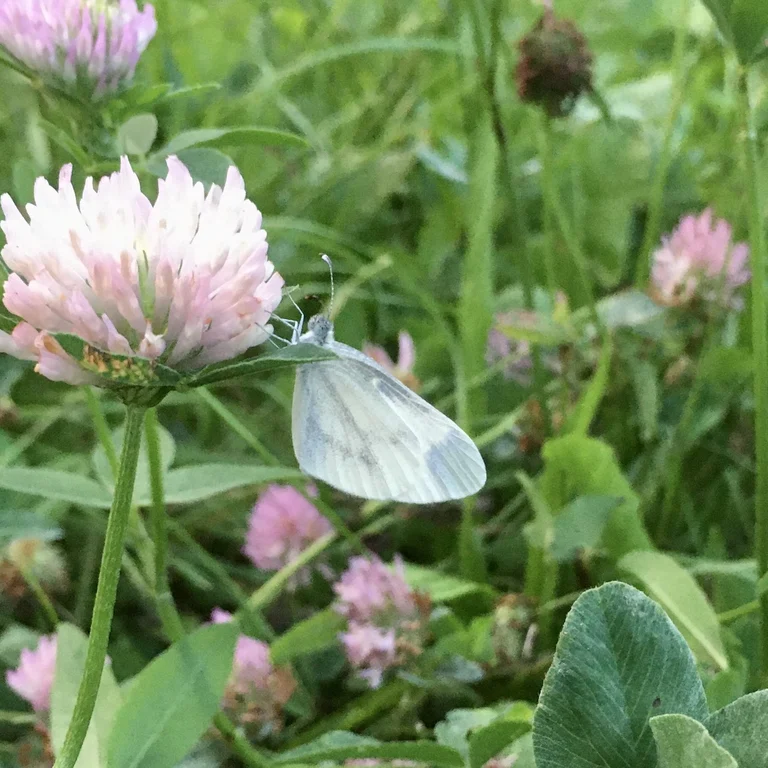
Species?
Leptidea sinapis/juvernica
